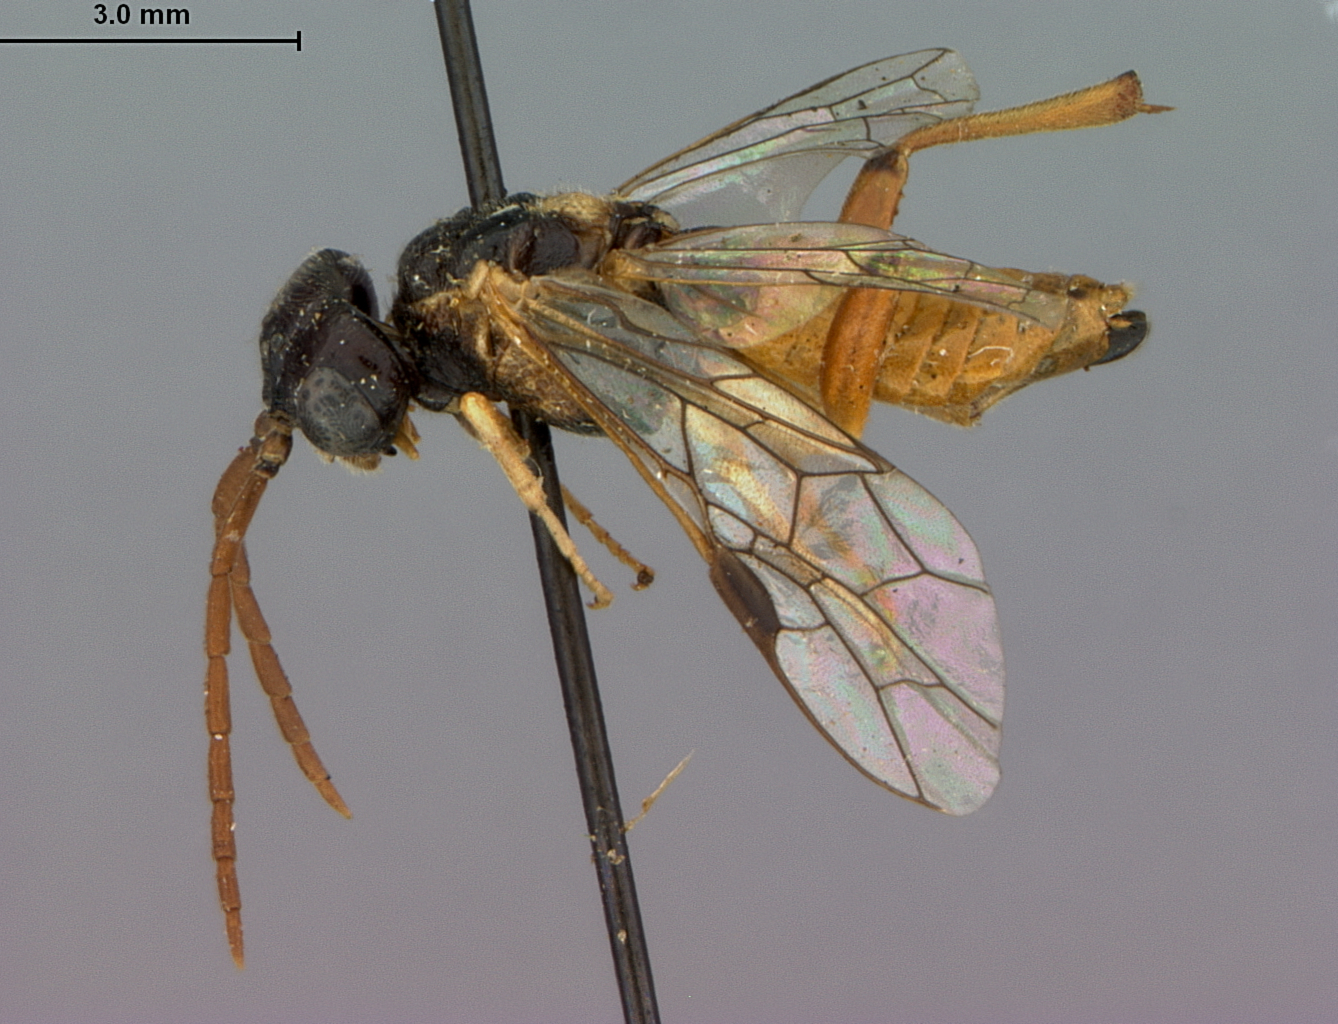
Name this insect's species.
Dimorphopteryx autumnalis
